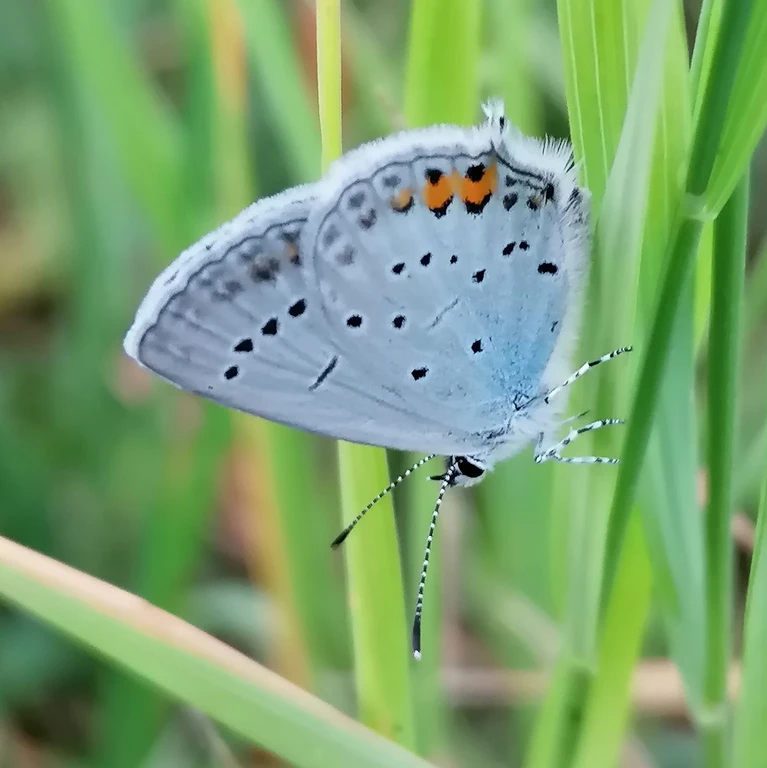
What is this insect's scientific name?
Cupido argiades (also Elkalyce argiades)
